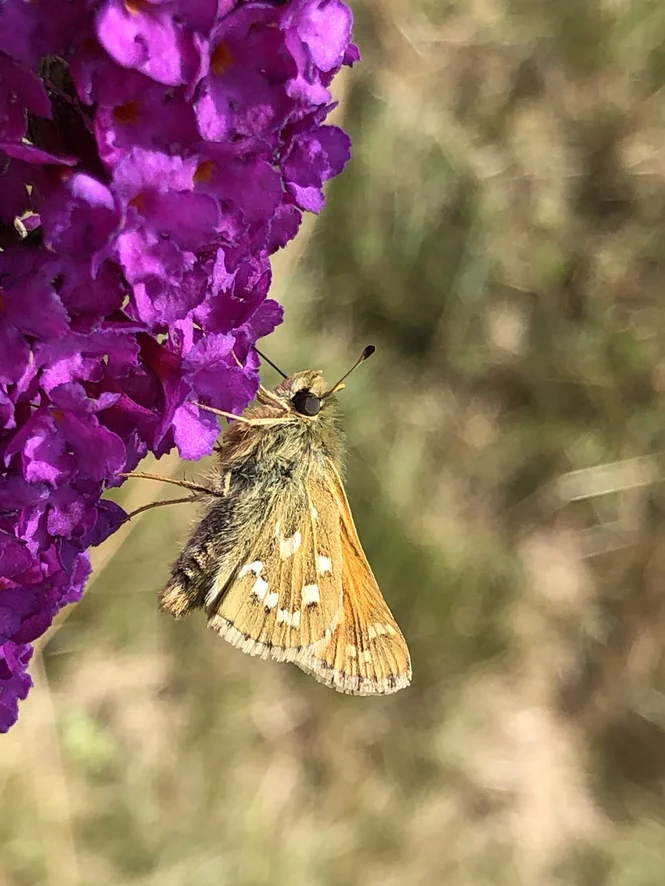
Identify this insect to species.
Hesperia comma
